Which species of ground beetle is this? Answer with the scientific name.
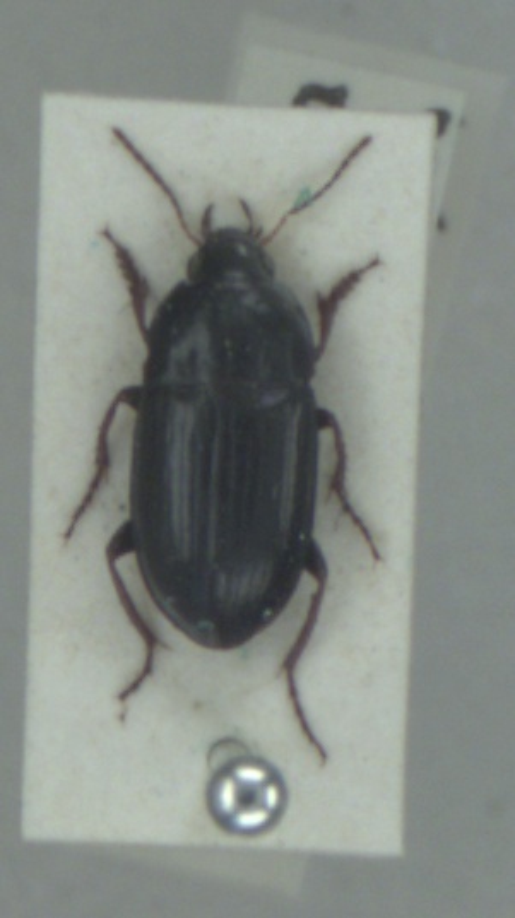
Amara aenea
